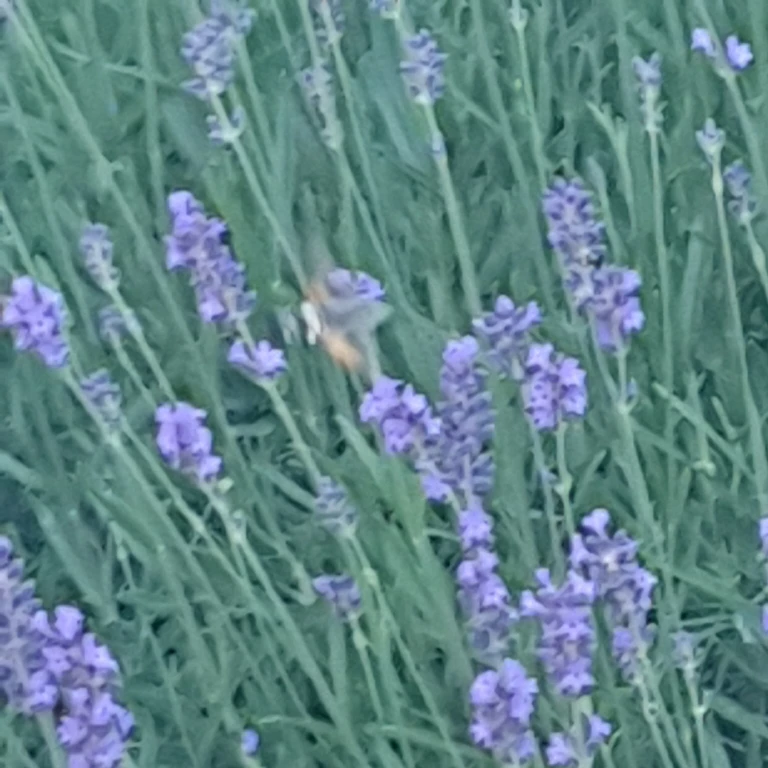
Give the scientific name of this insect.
Macroglossum stellatarum
